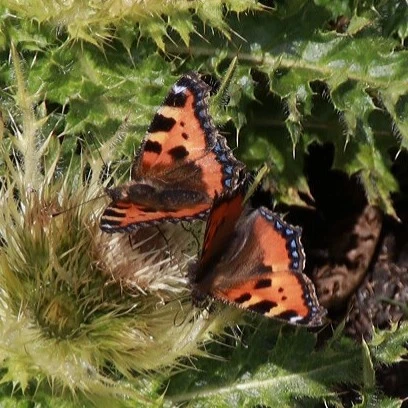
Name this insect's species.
Aglais urticae
